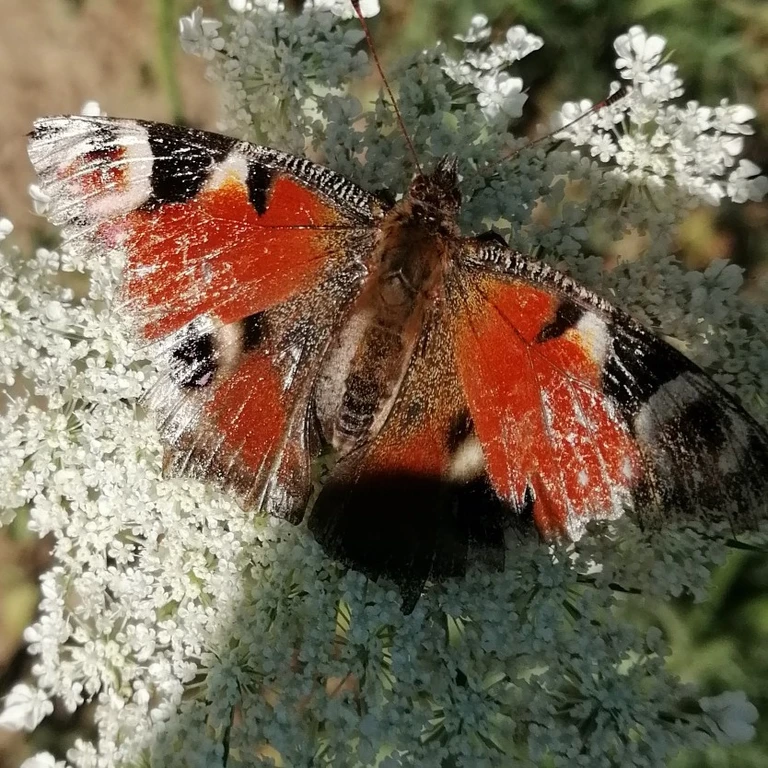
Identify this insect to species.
Aglais io
